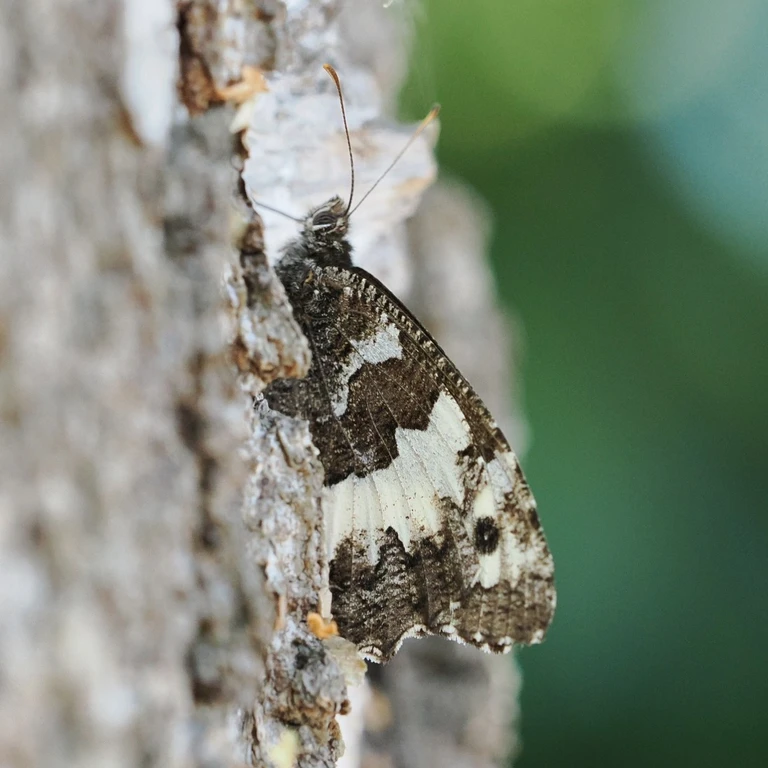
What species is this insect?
Brintesia circe
